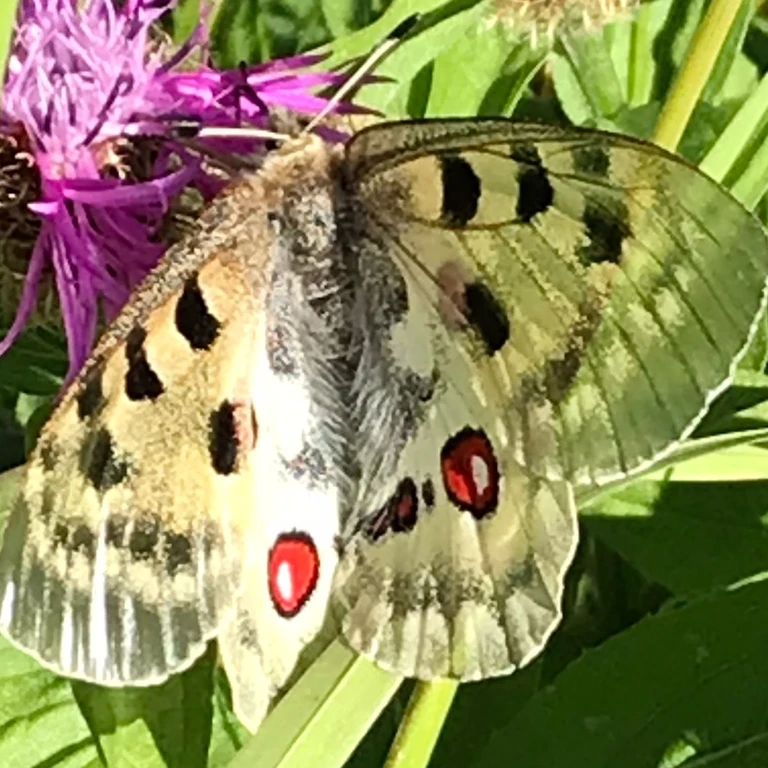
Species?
Parnassius apollo
